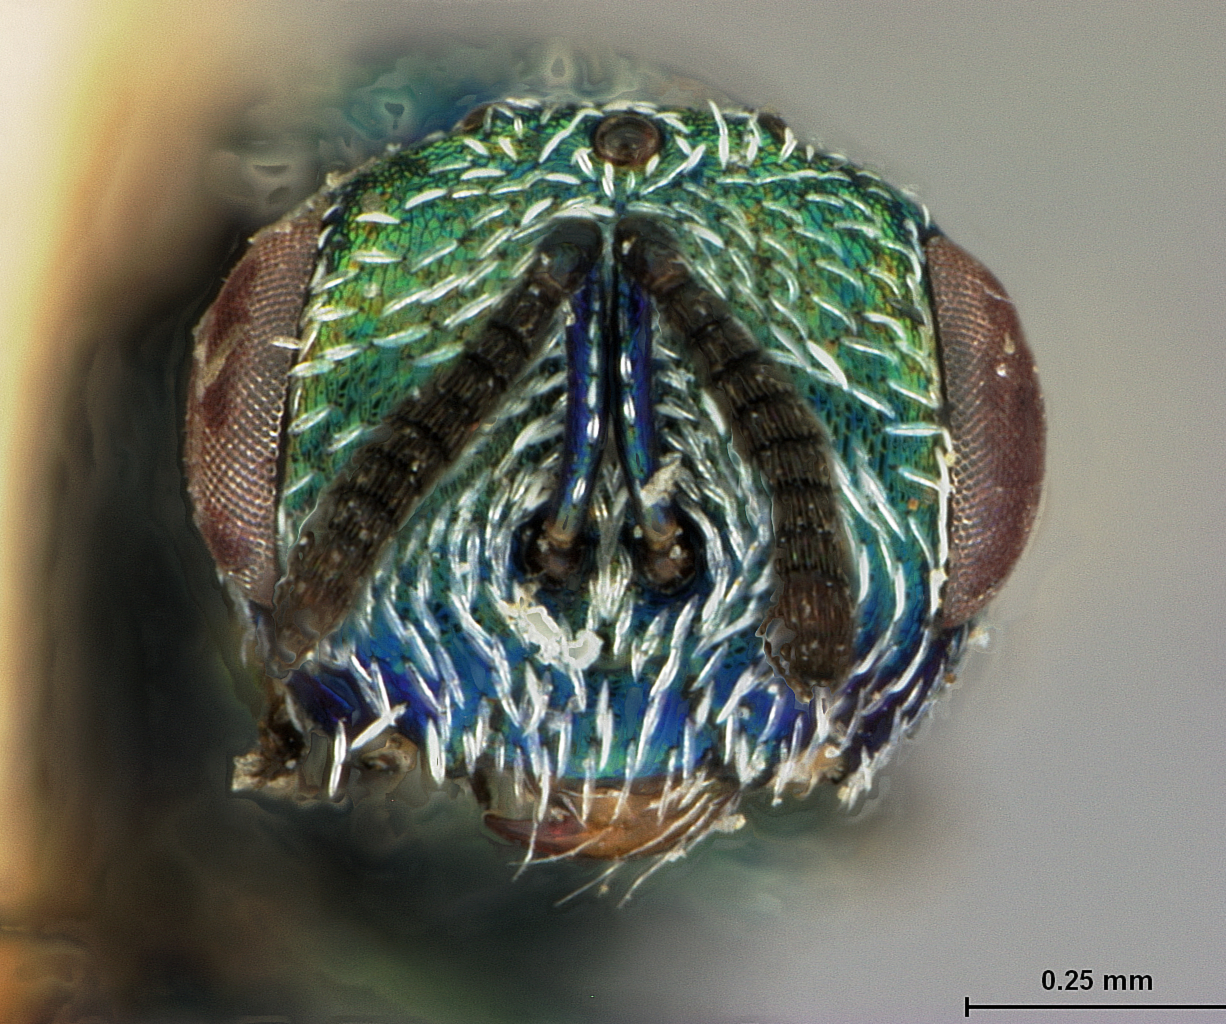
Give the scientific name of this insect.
Eutrichosoma mirabile
